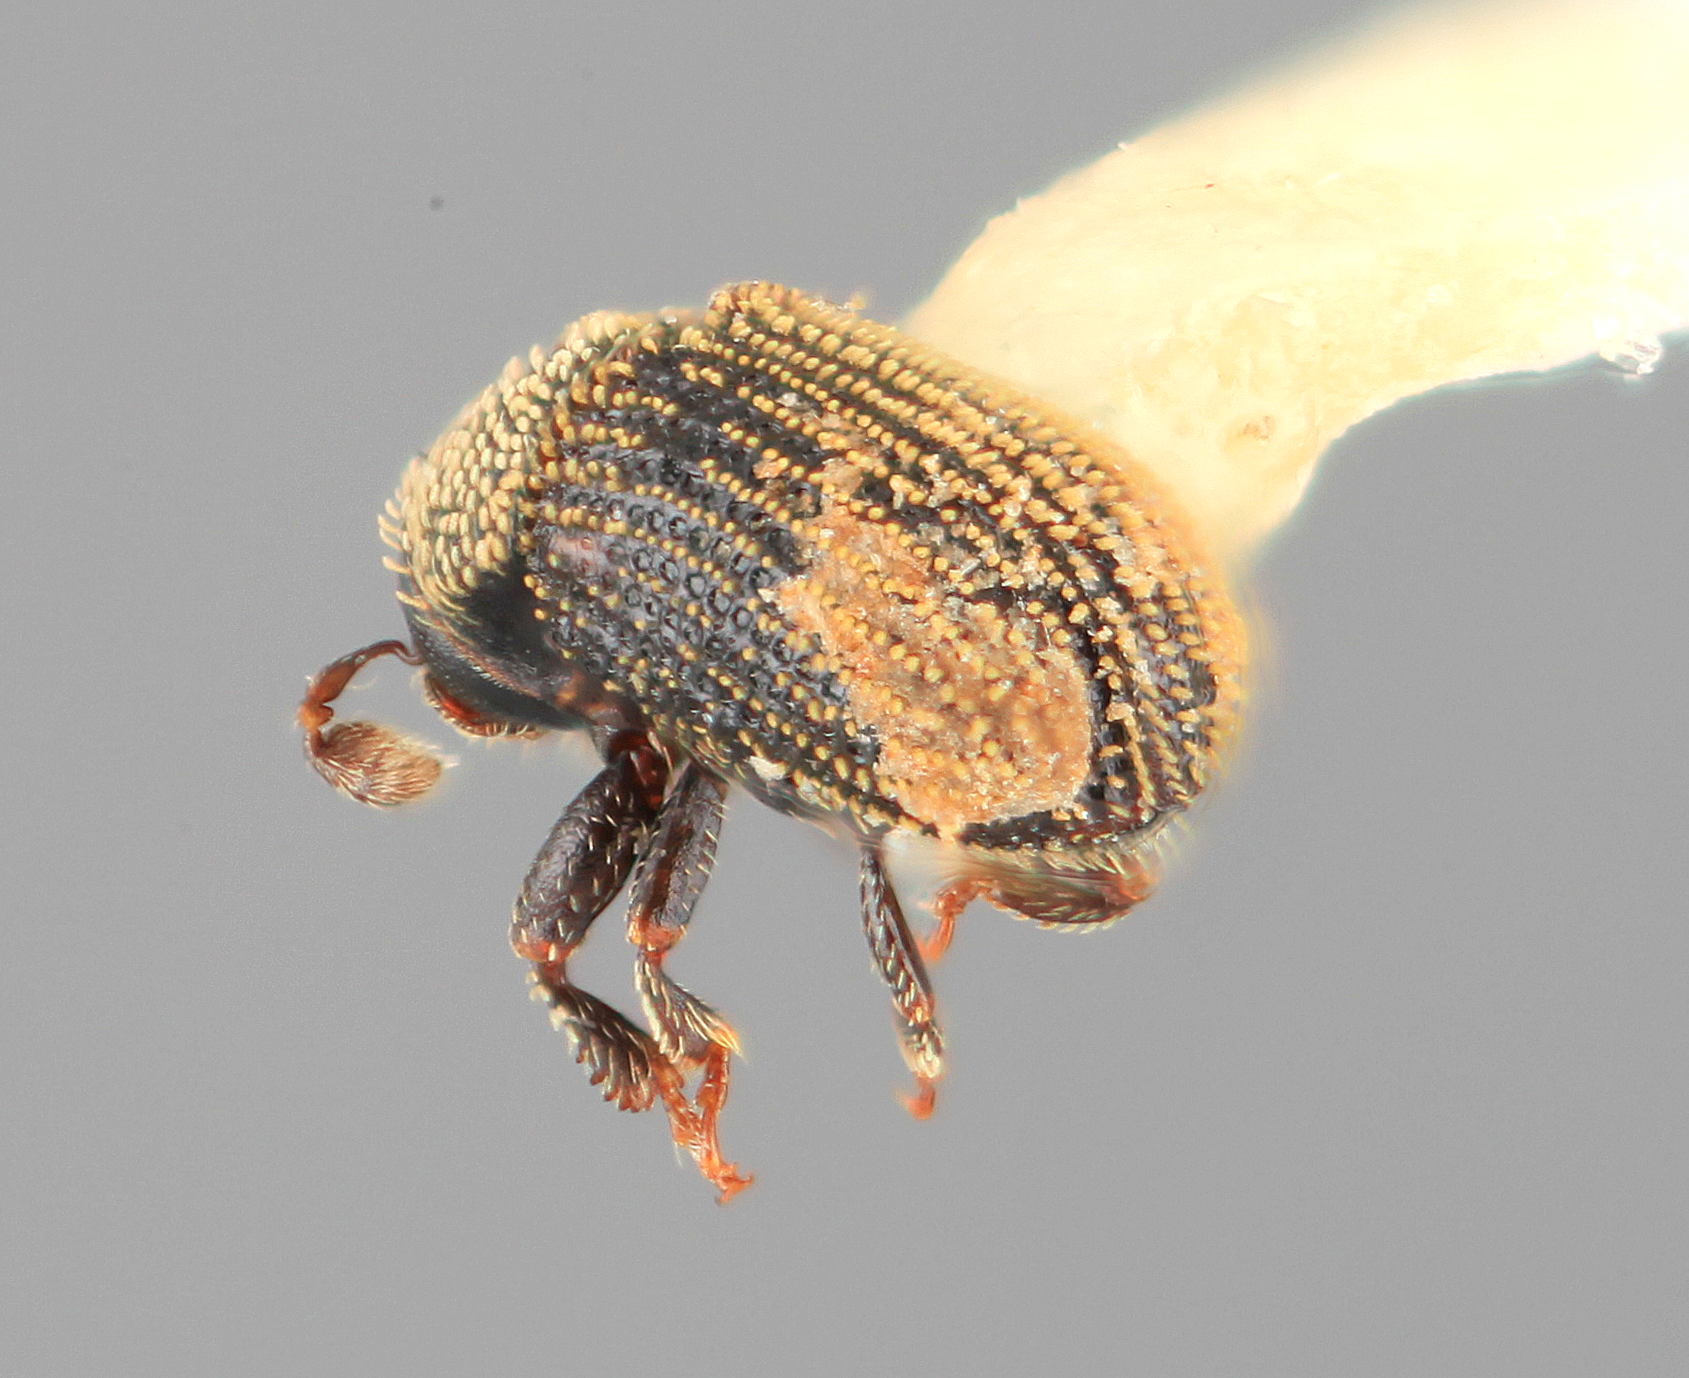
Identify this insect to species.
Phloeotribus squamatus
